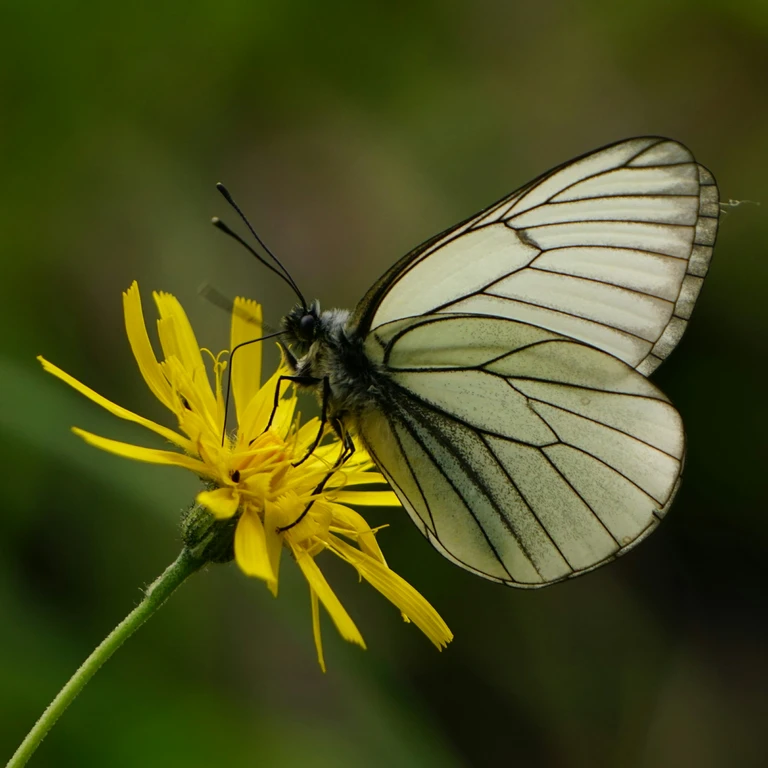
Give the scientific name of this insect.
Aporia crataegi
